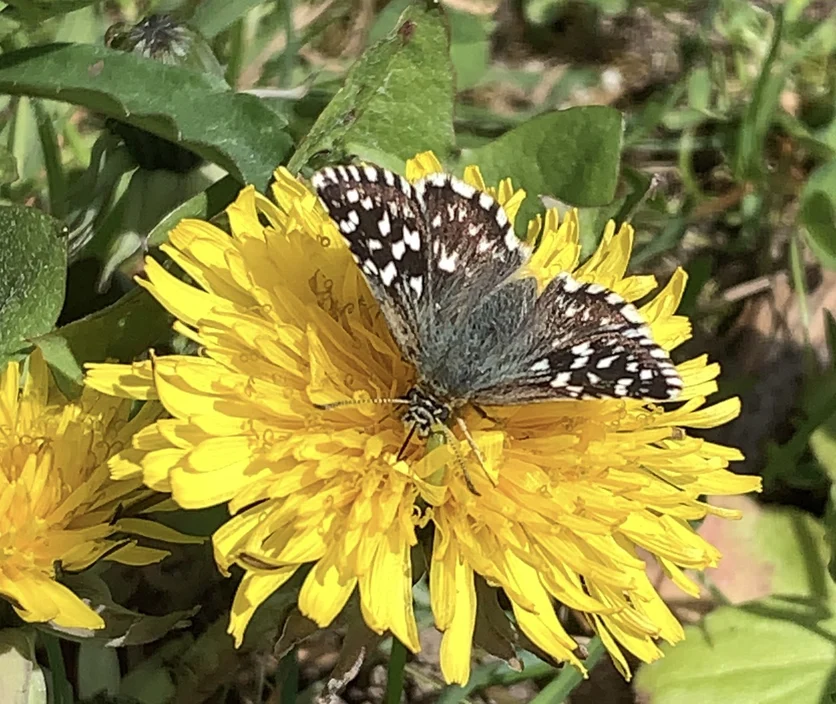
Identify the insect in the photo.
Pyrgus malvae
